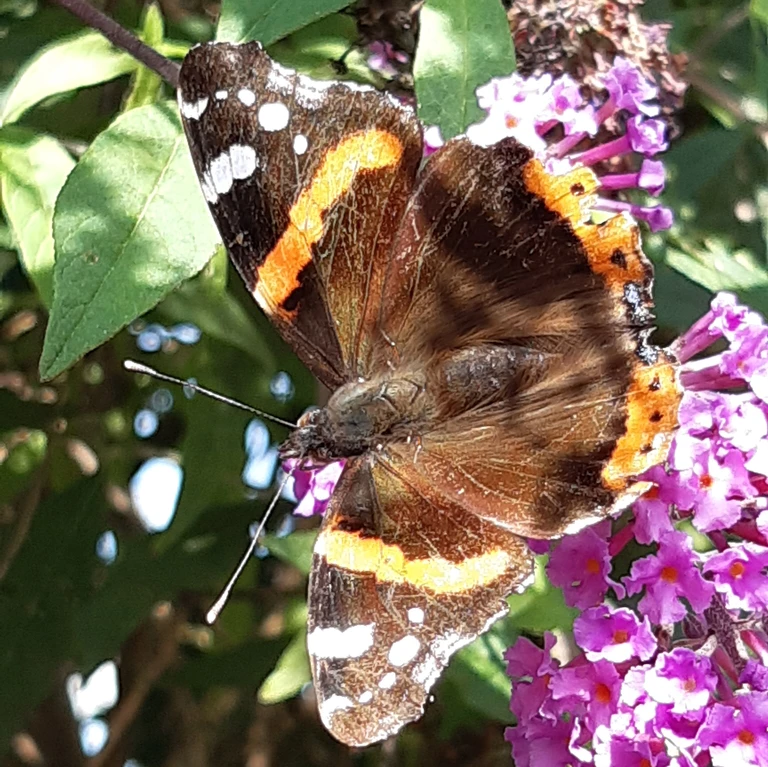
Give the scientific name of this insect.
Vanessa atalanta
